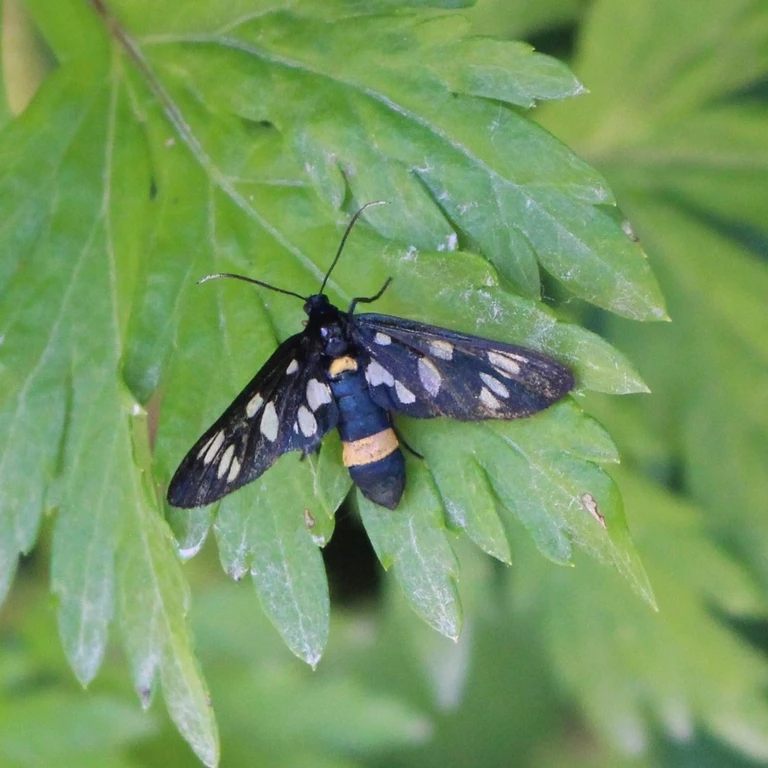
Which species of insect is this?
Amata phegea
